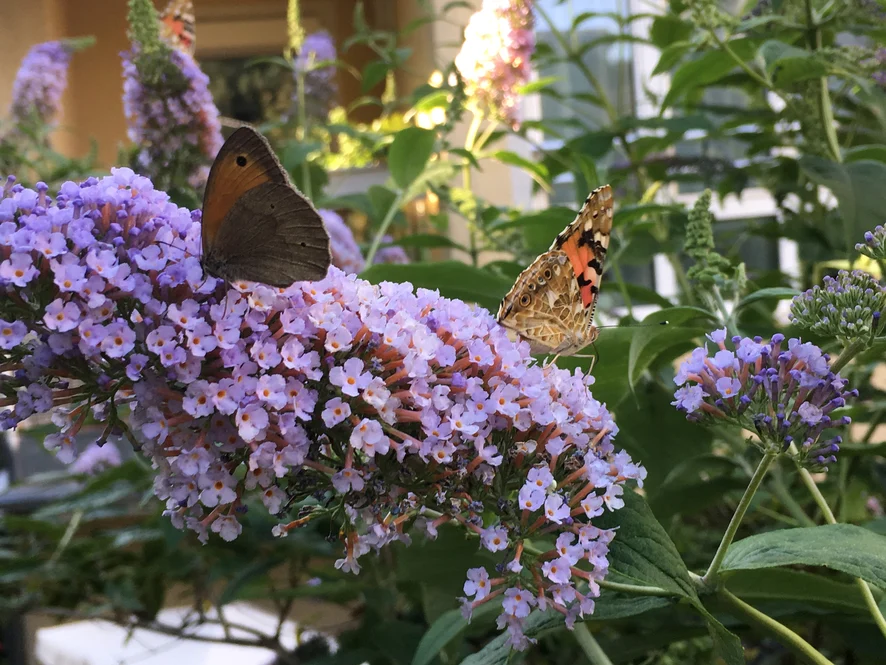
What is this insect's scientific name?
Vanessa cardui
